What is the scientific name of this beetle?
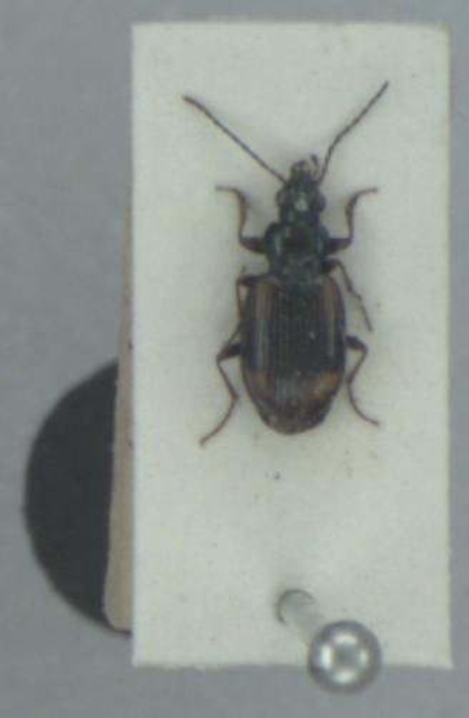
Bembidion bruxellense
